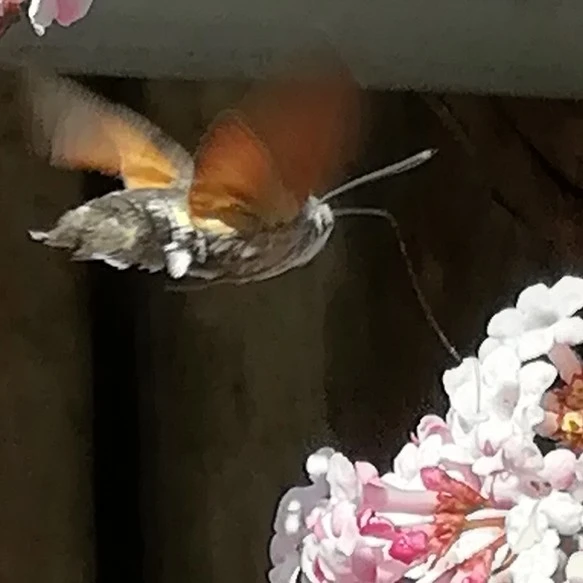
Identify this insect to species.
Macroglossum stellatarum
